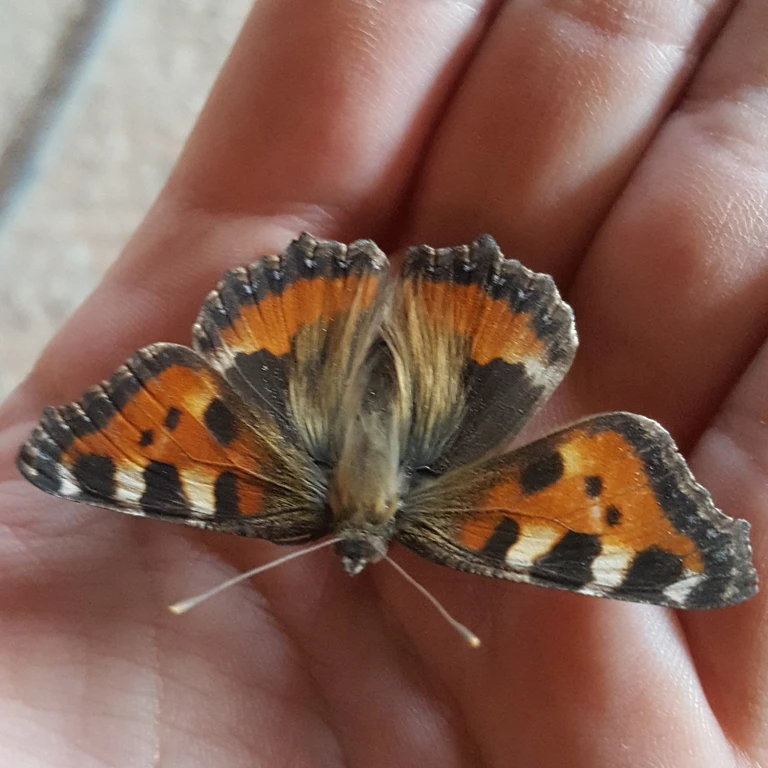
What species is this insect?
Aglais urticae
